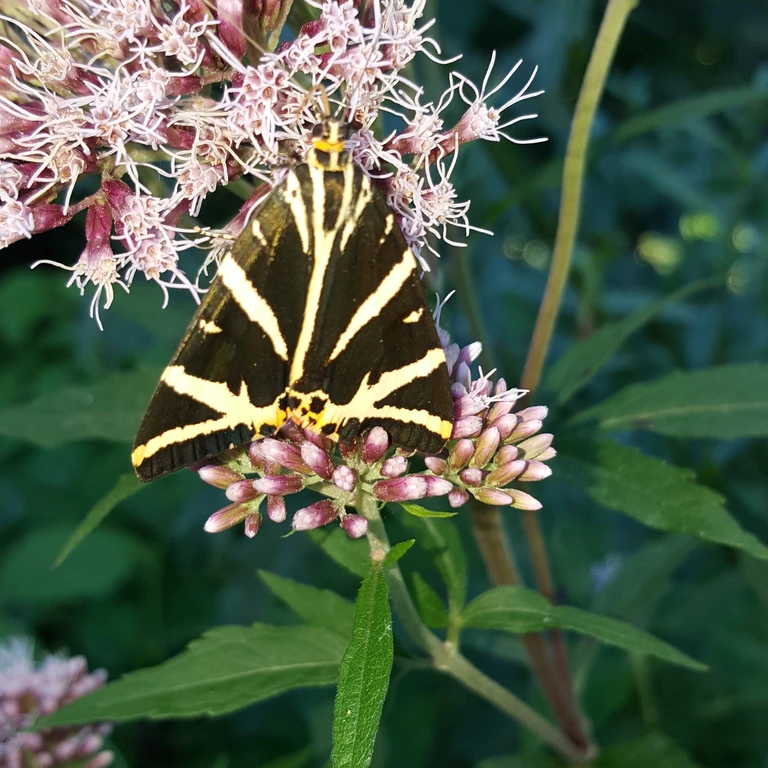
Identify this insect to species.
Euplagia quadripunctaria
